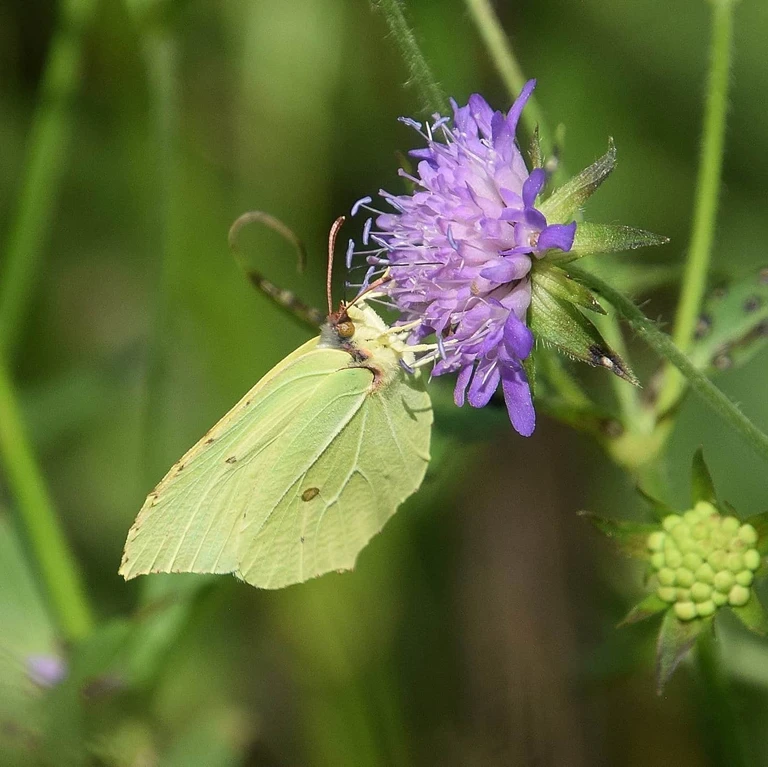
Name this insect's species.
Gonepteryx rhamni
